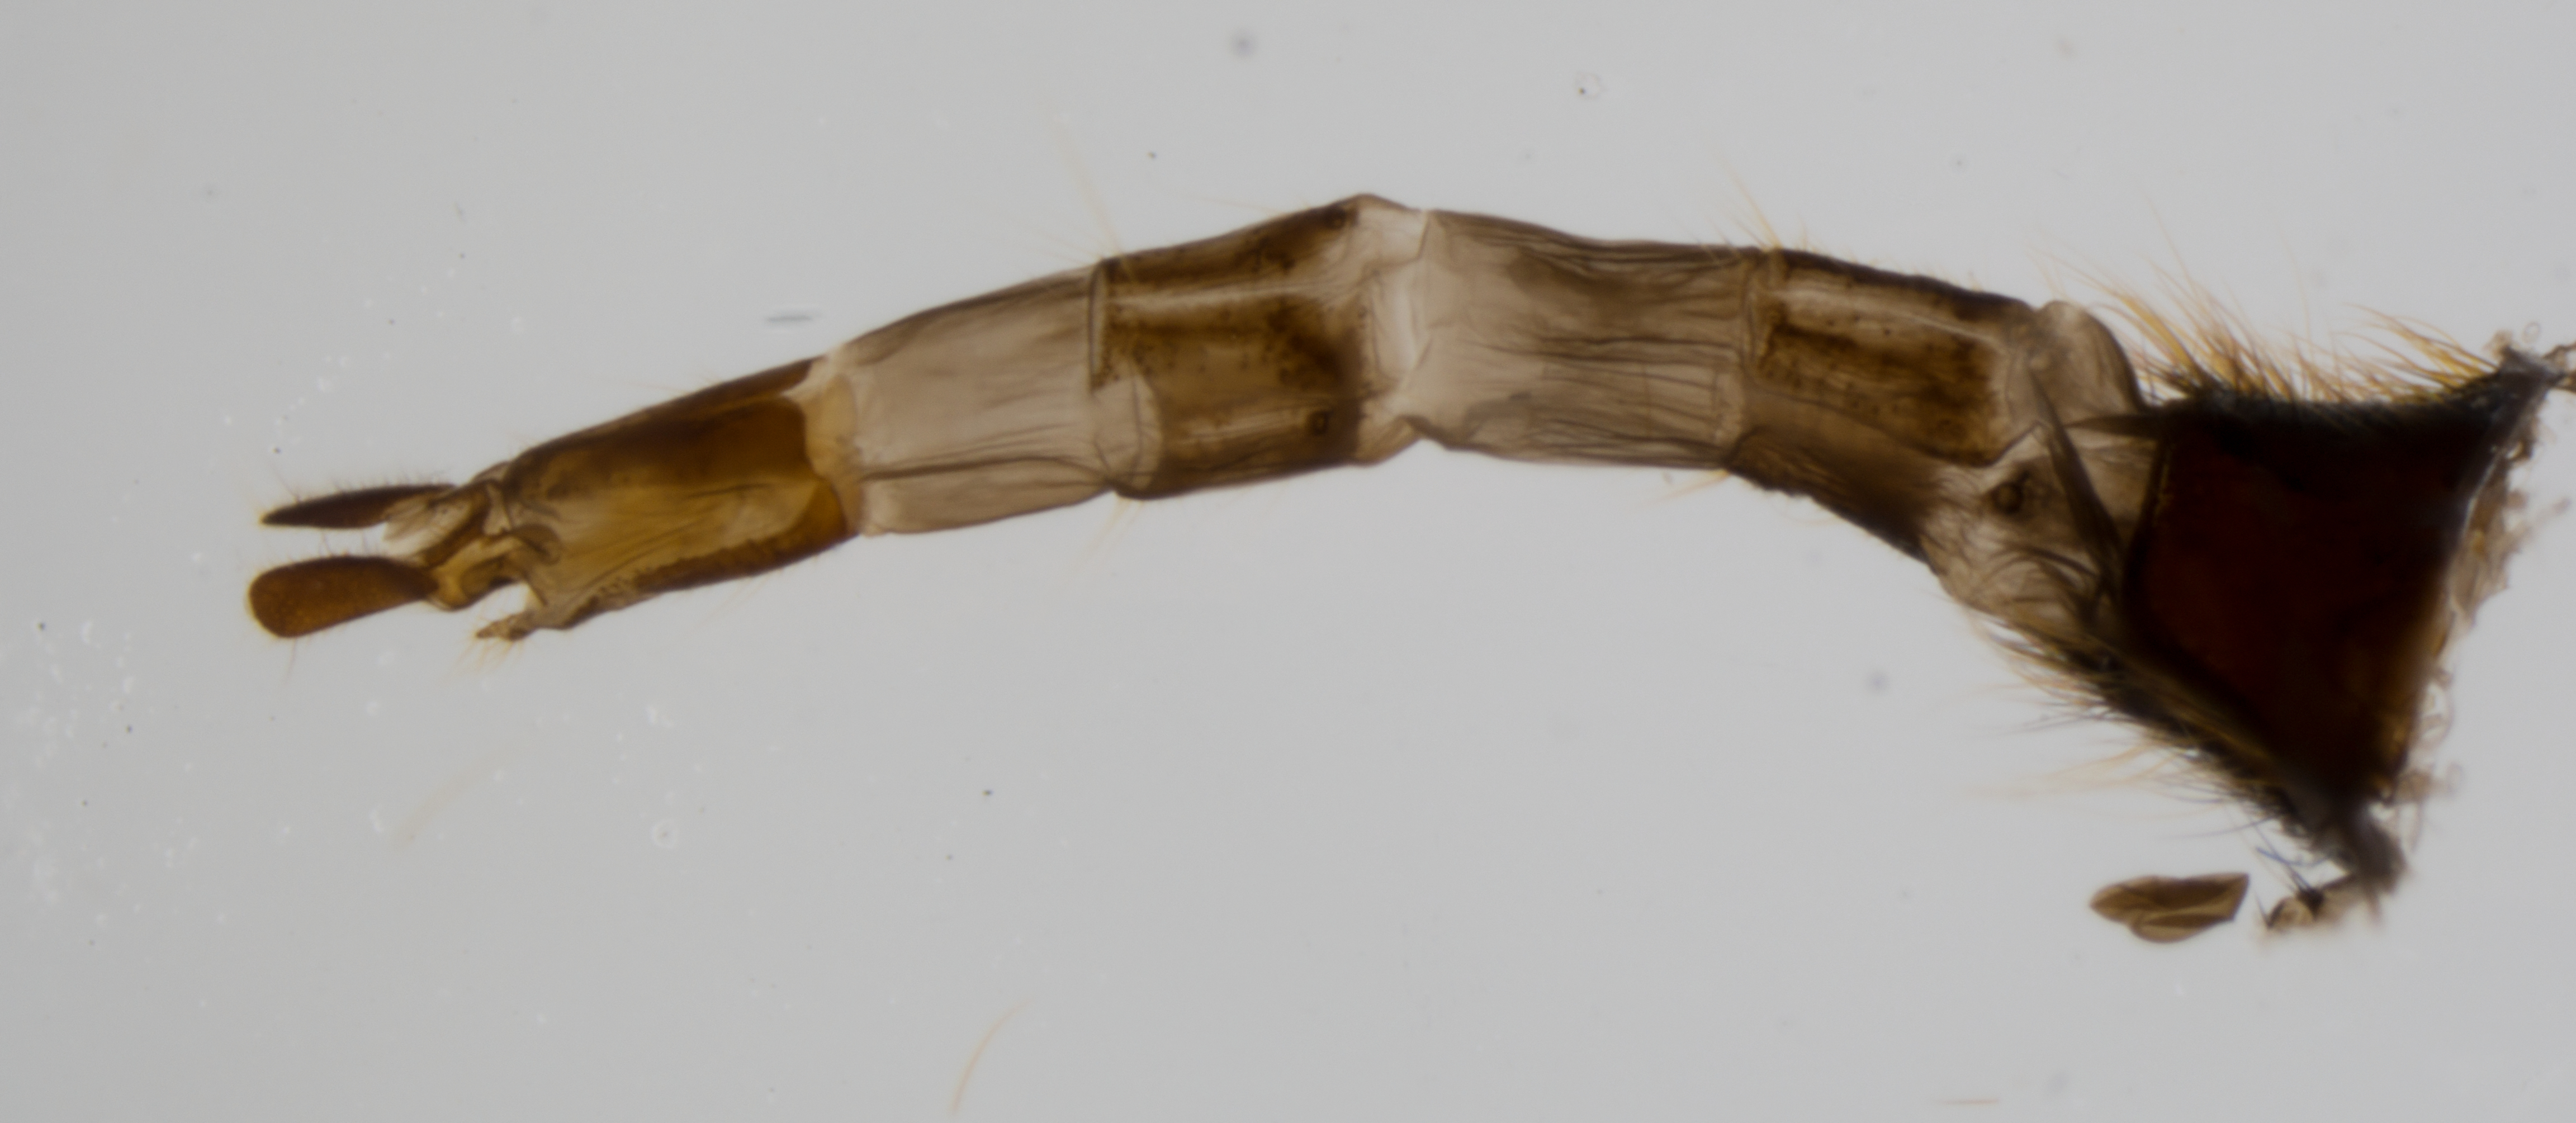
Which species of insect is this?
Sericomyia fairmanorum
